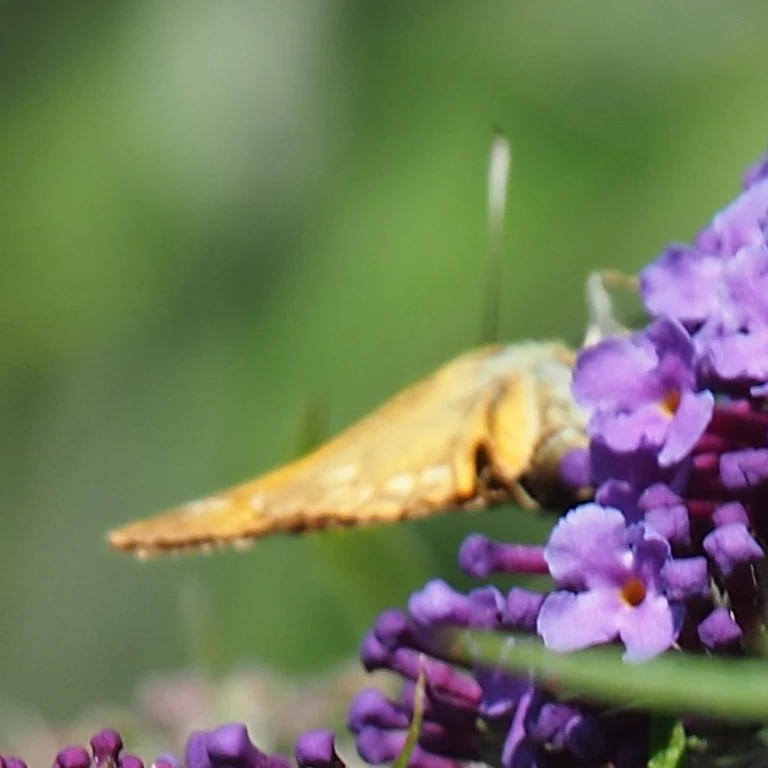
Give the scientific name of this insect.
Ochlodes sylvanus (also Ochlodes venata)
